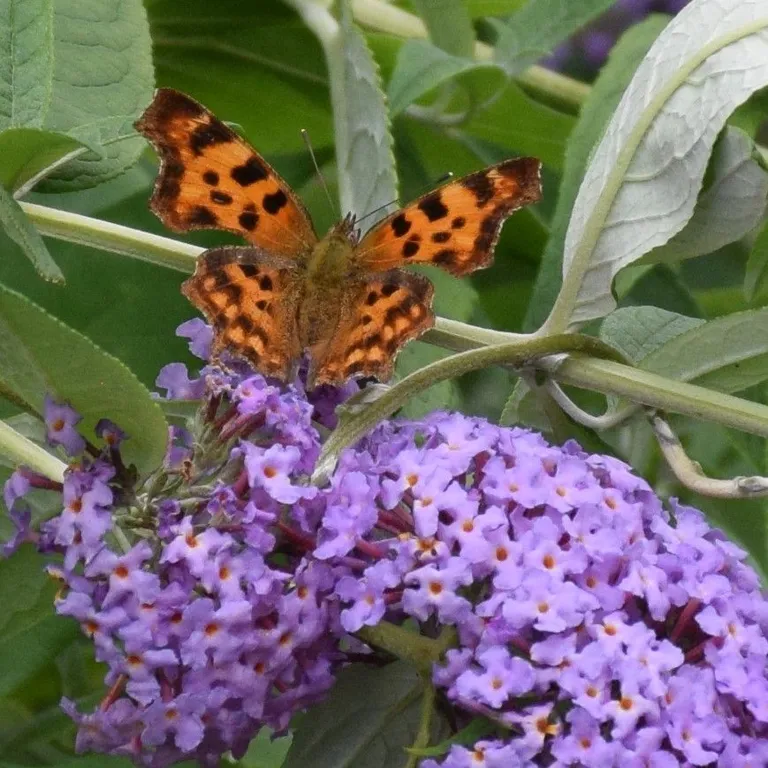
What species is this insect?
Polygonia c-album
